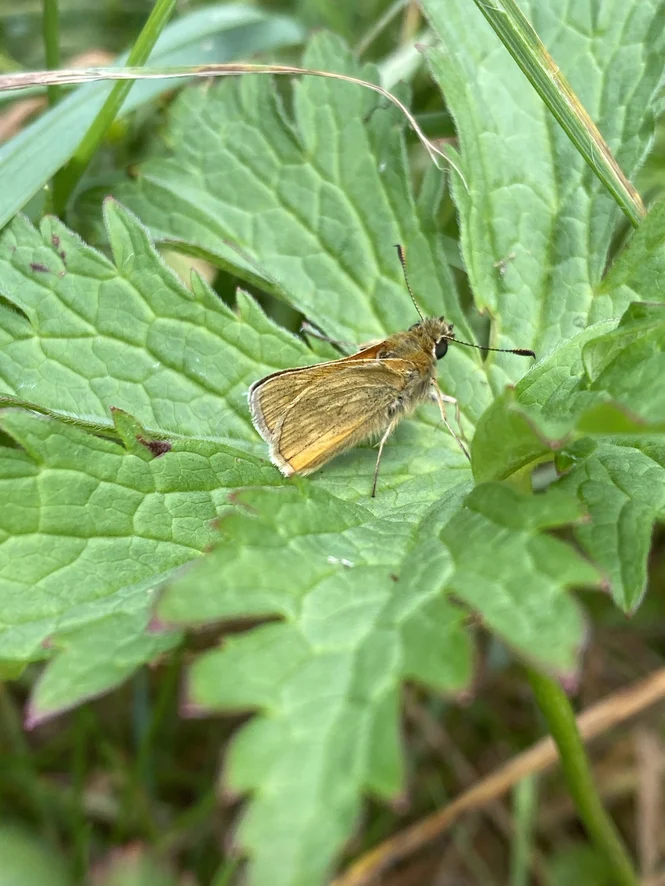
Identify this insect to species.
Ochlodes sylvanus (also Ochlodes venata)
